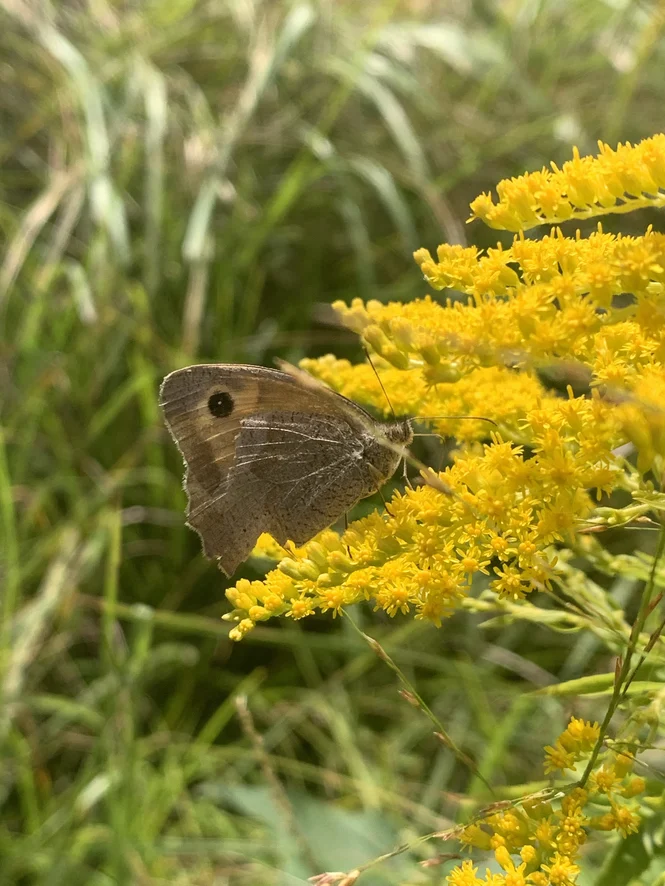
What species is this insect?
Maniola jurtina
